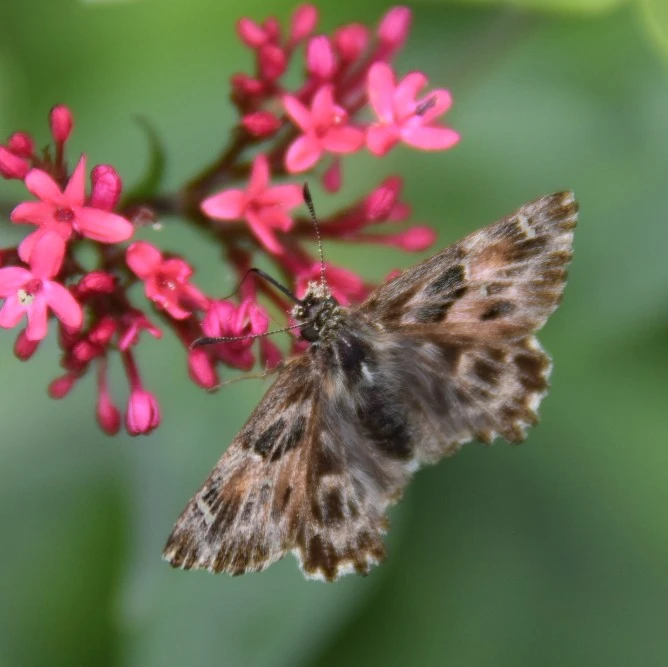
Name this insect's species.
Carcharodus alceae
